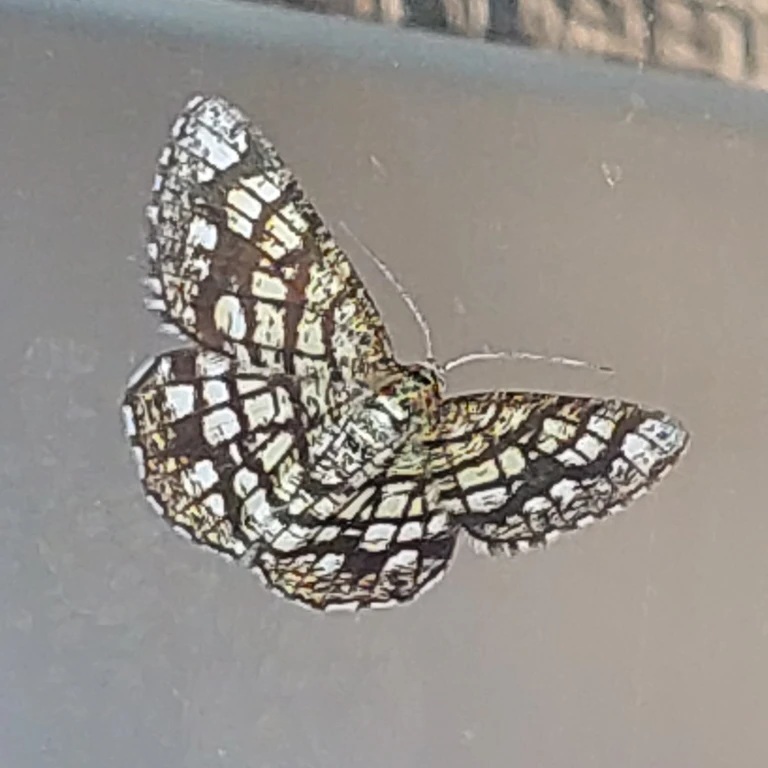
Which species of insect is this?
Chiasmia clathrata
